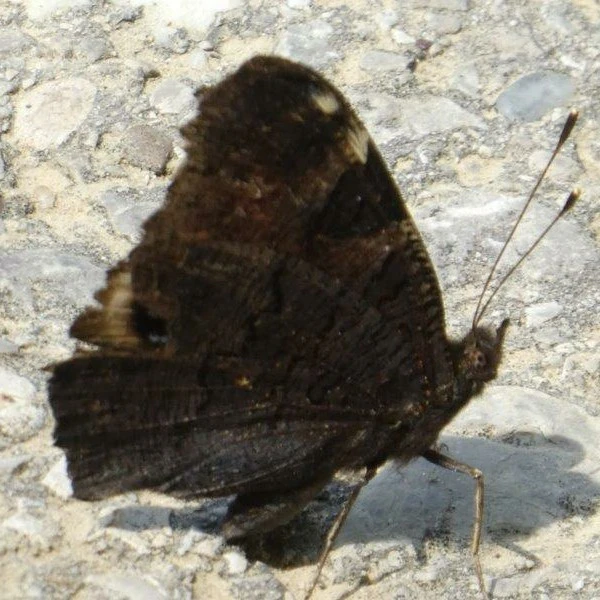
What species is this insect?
Aglais io
